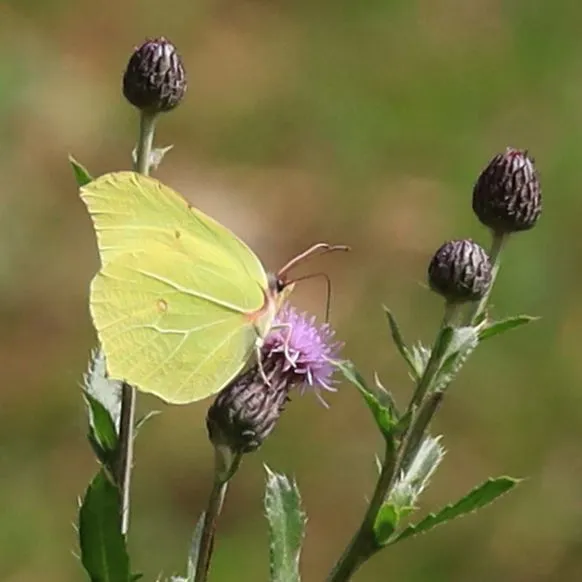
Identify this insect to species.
Gonepteryx rhamni
